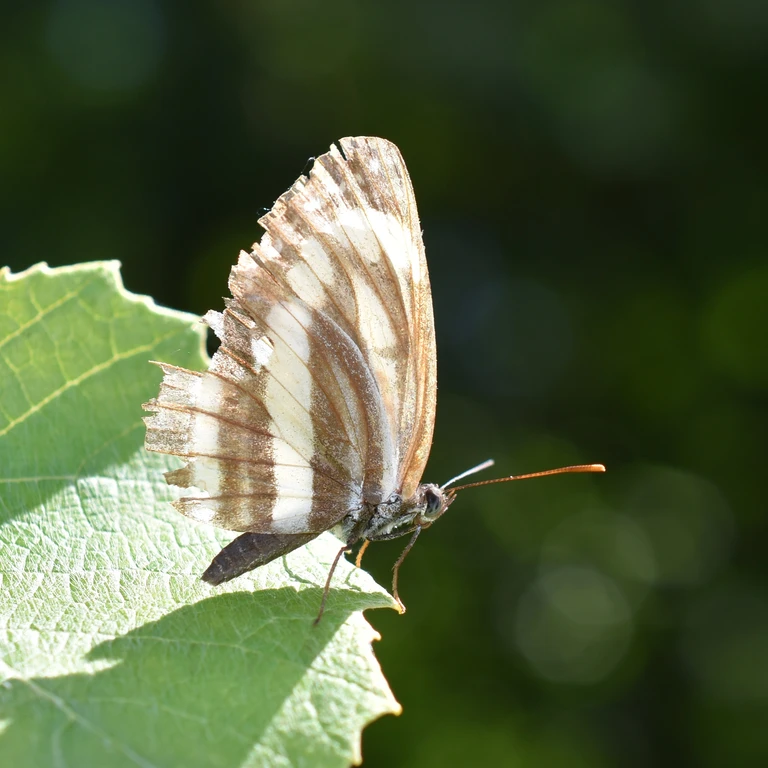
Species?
Neptis sappho
